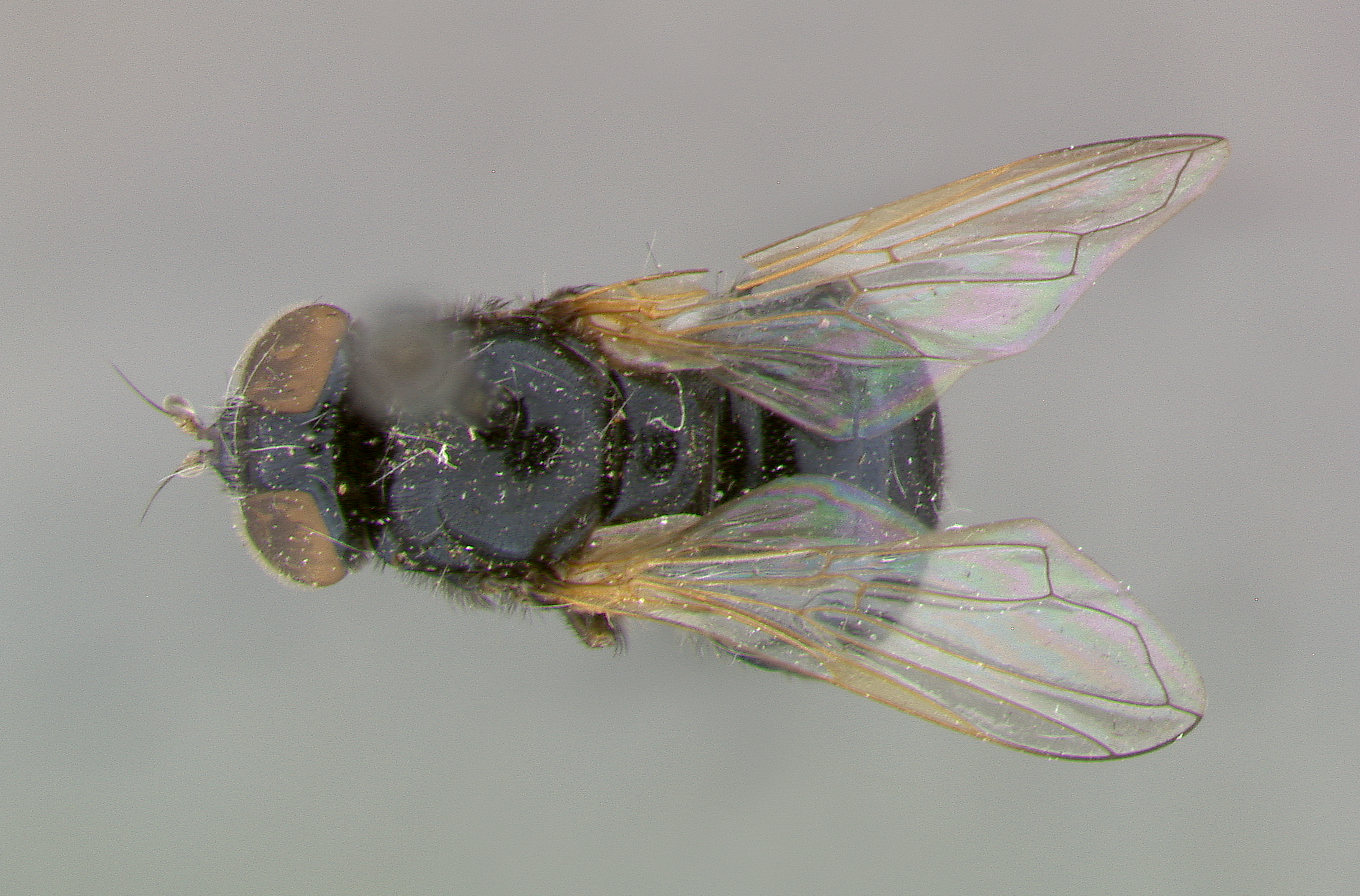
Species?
Psilota thatuna
